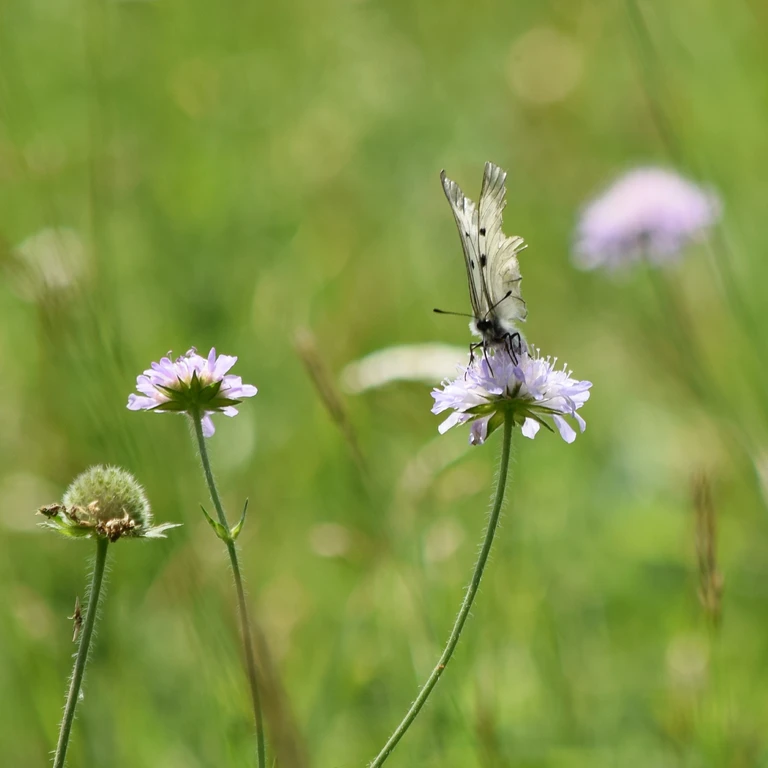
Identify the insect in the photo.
Parnassius mnemosyne
